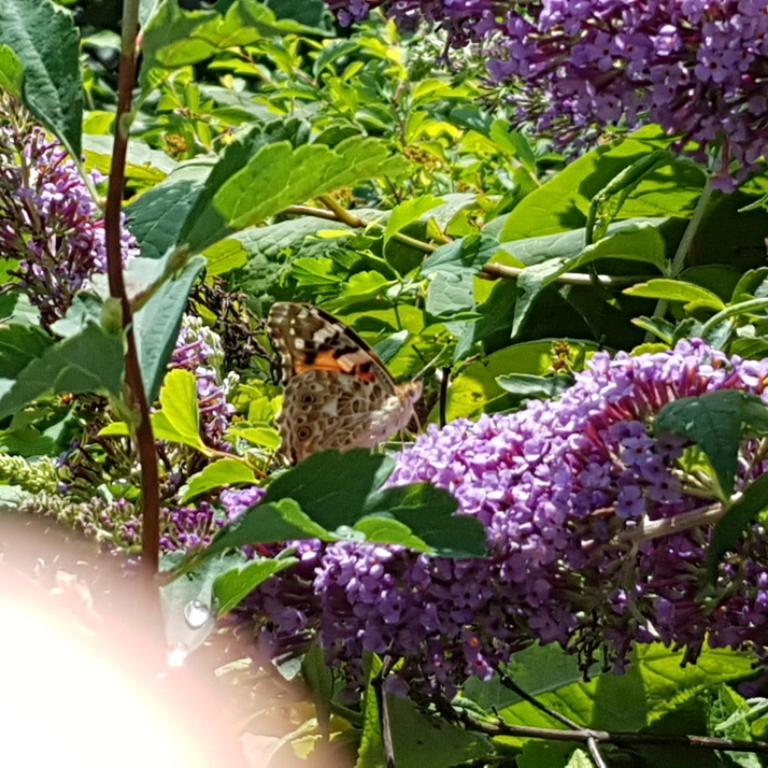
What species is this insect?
Vanessa cardui
